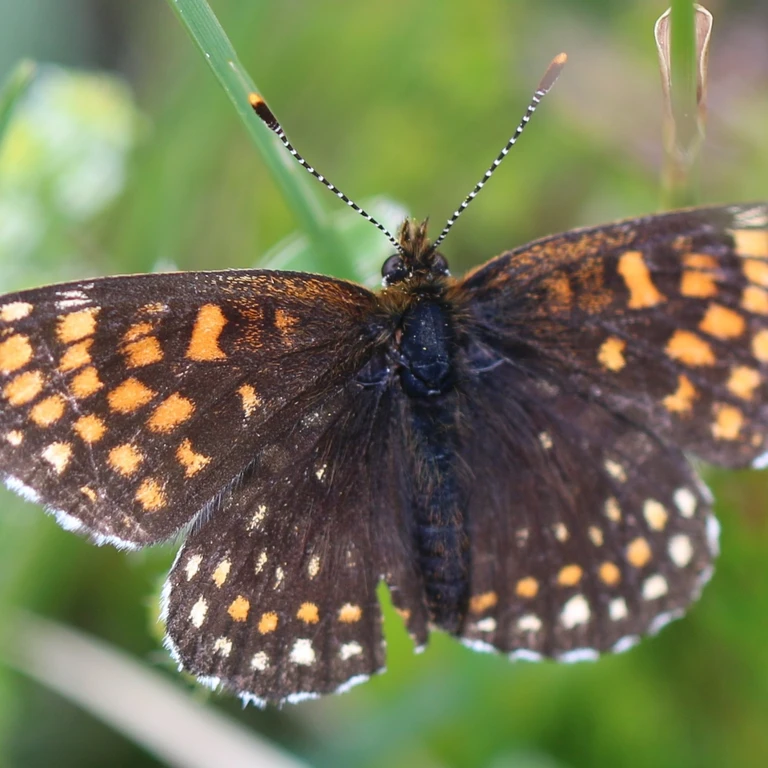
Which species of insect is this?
Melitaea diamina
